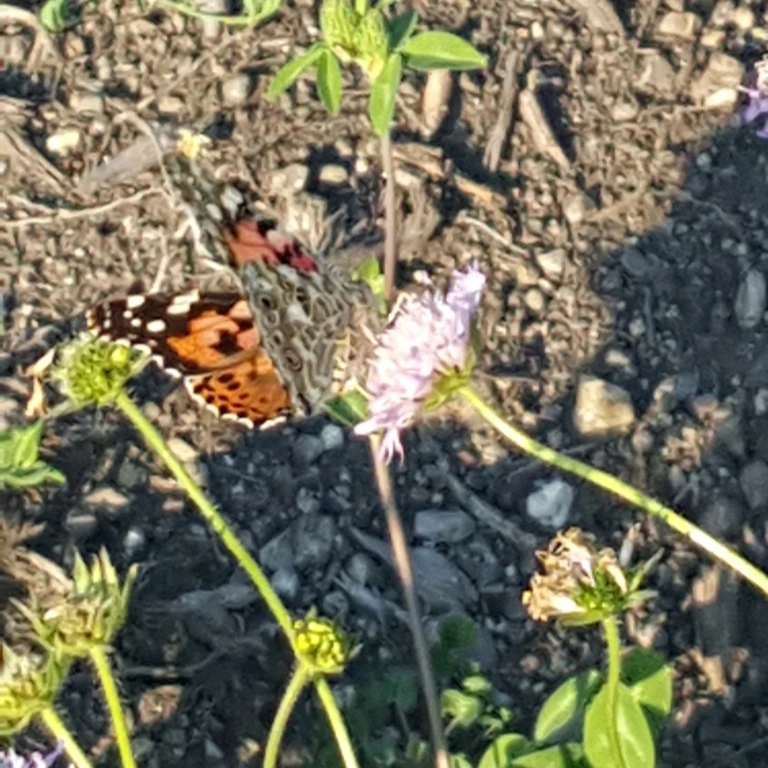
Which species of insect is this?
Vanessa cardui
